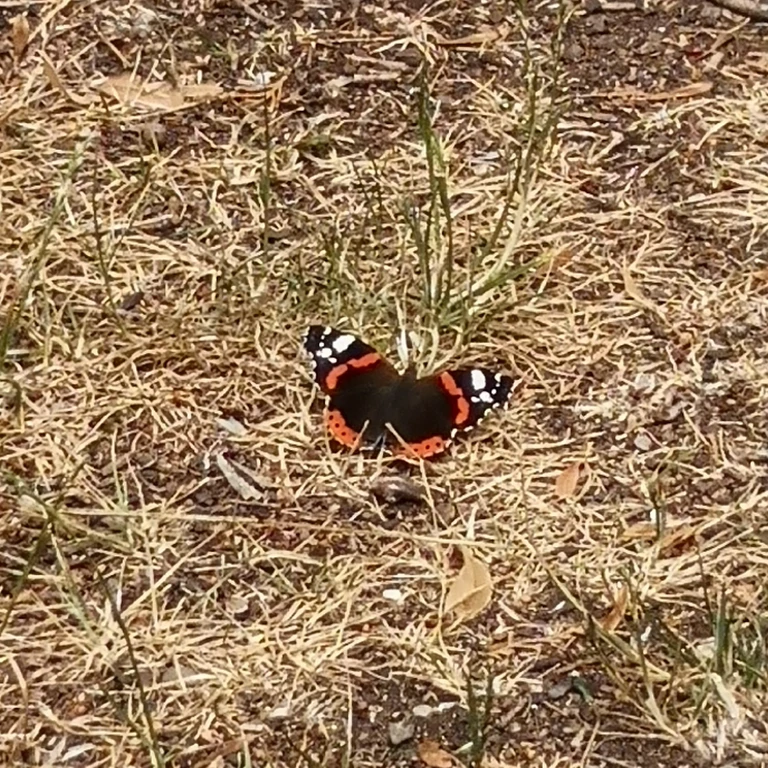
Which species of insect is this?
Vanessa atalanta
